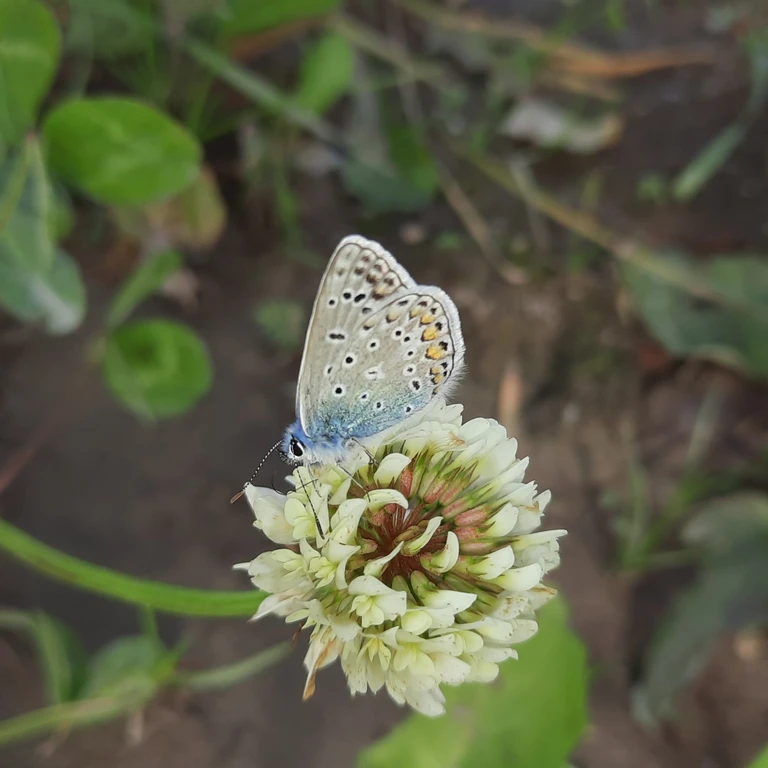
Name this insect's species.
Polyommatus icarus
